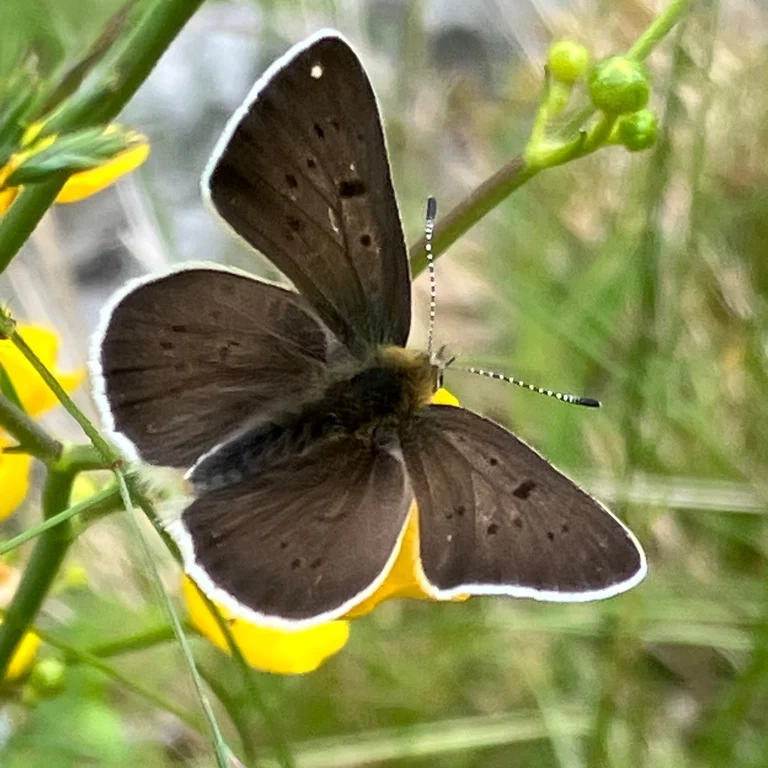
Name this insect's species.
Lycaena tityrus (also Loweia tityrus)
